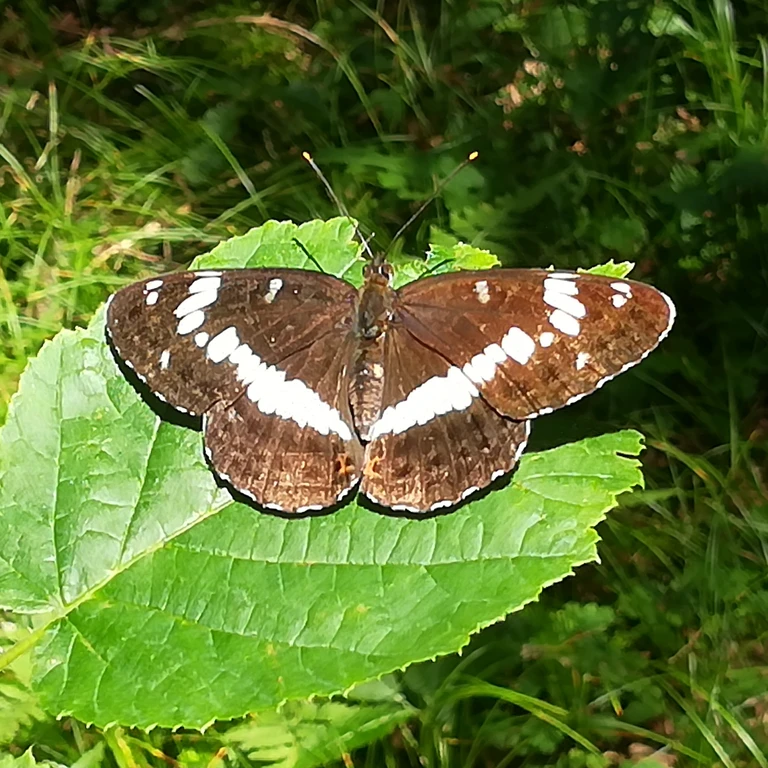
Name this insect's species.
Limenitis camilla (also Ladoga camilla)
